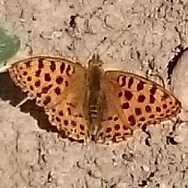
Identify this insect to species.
Issoria lathonia
